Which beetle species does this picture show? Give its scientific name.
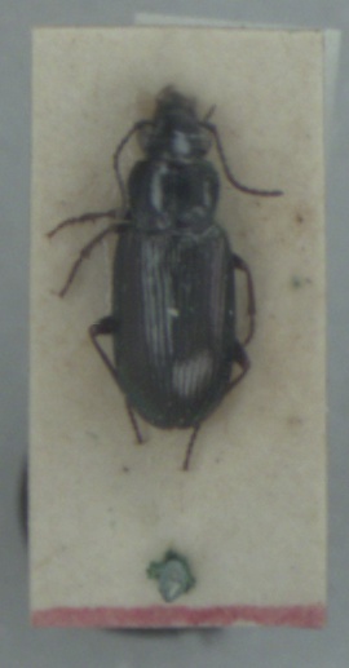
Pogonus littoralis
